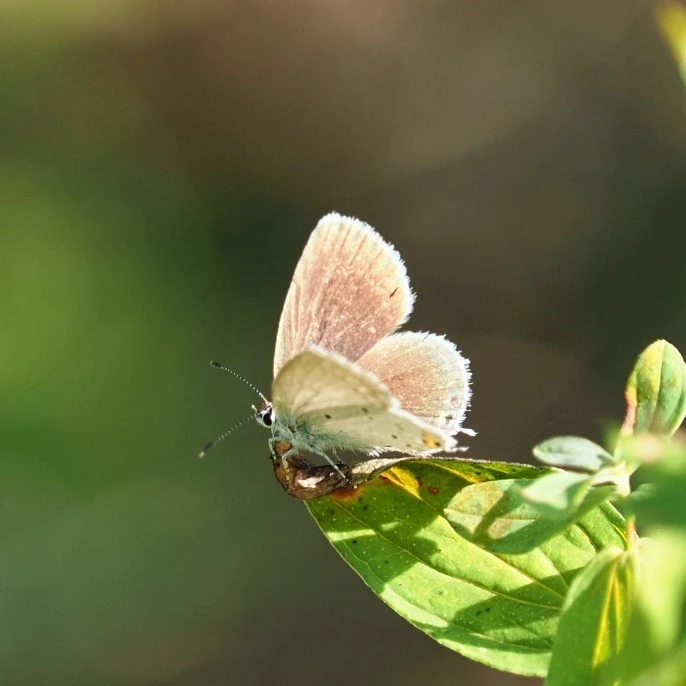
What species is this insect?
Cupido argiades (also Elkalyce argiades)
